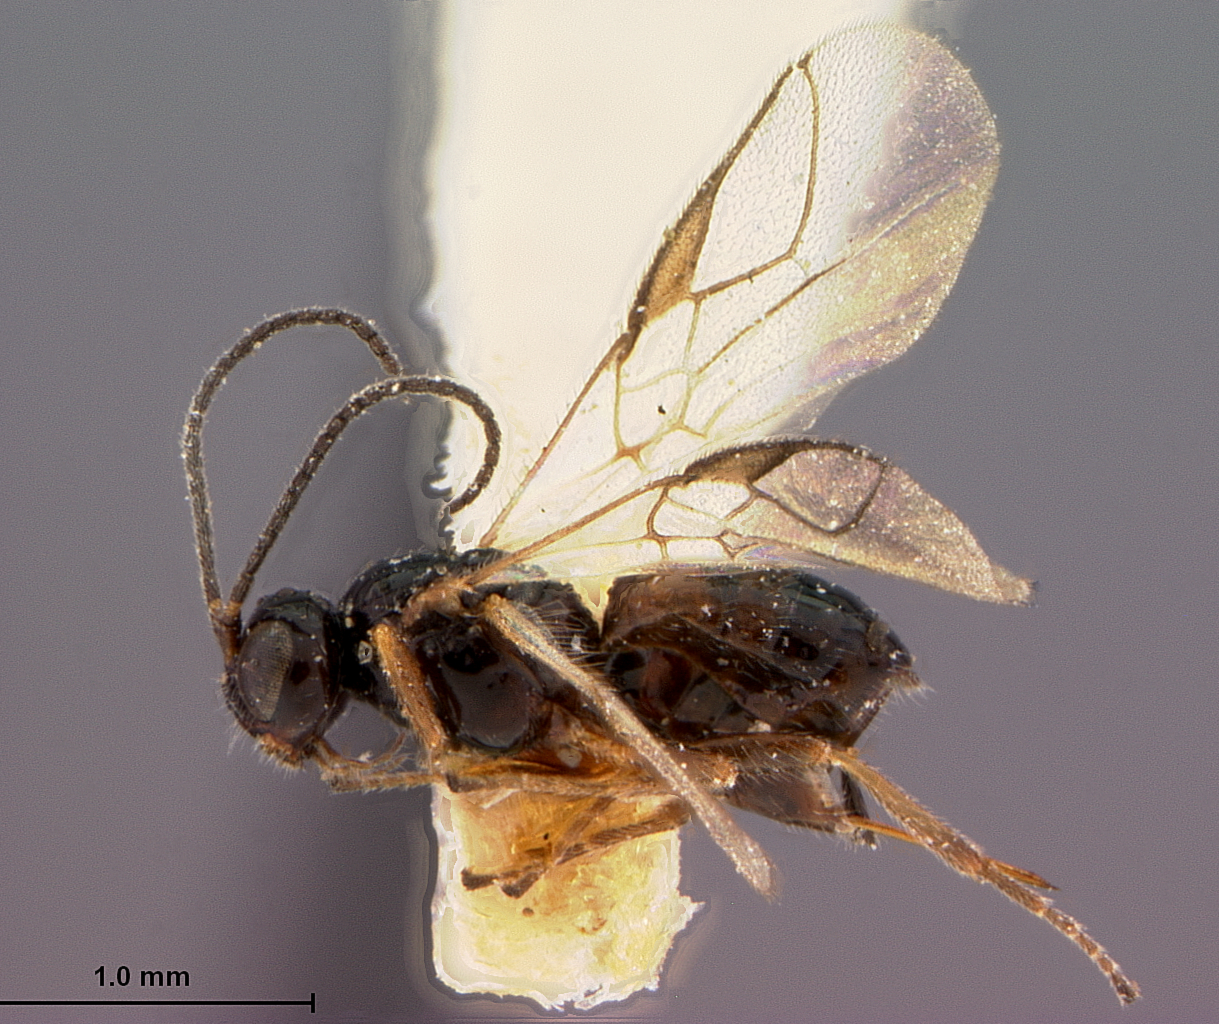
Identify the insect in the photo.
Opius hagermanicus
